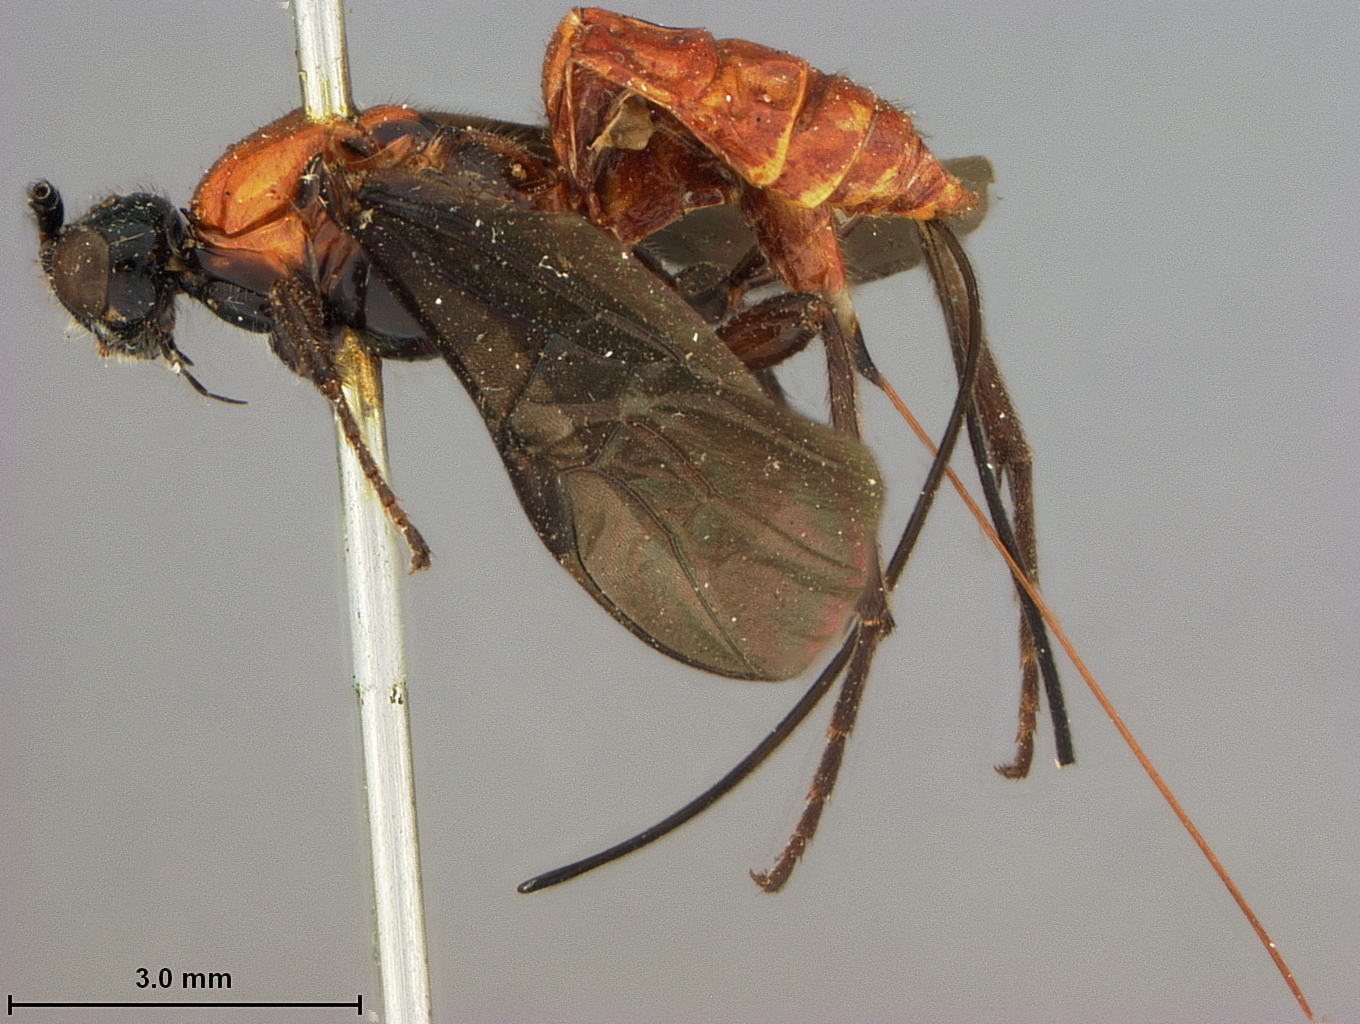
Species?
Bracon atripectus
